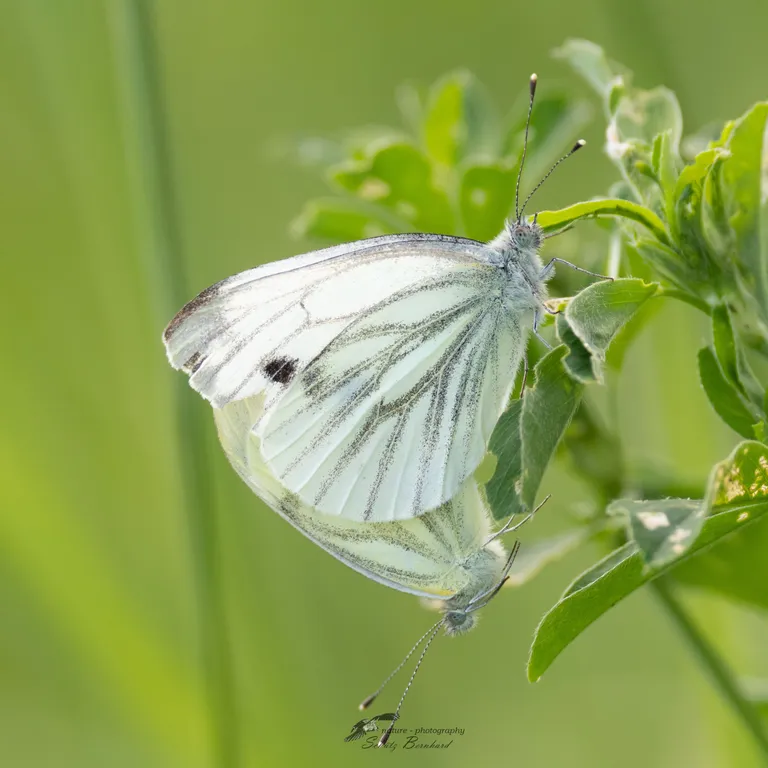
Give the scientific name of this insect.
Pieris napi
